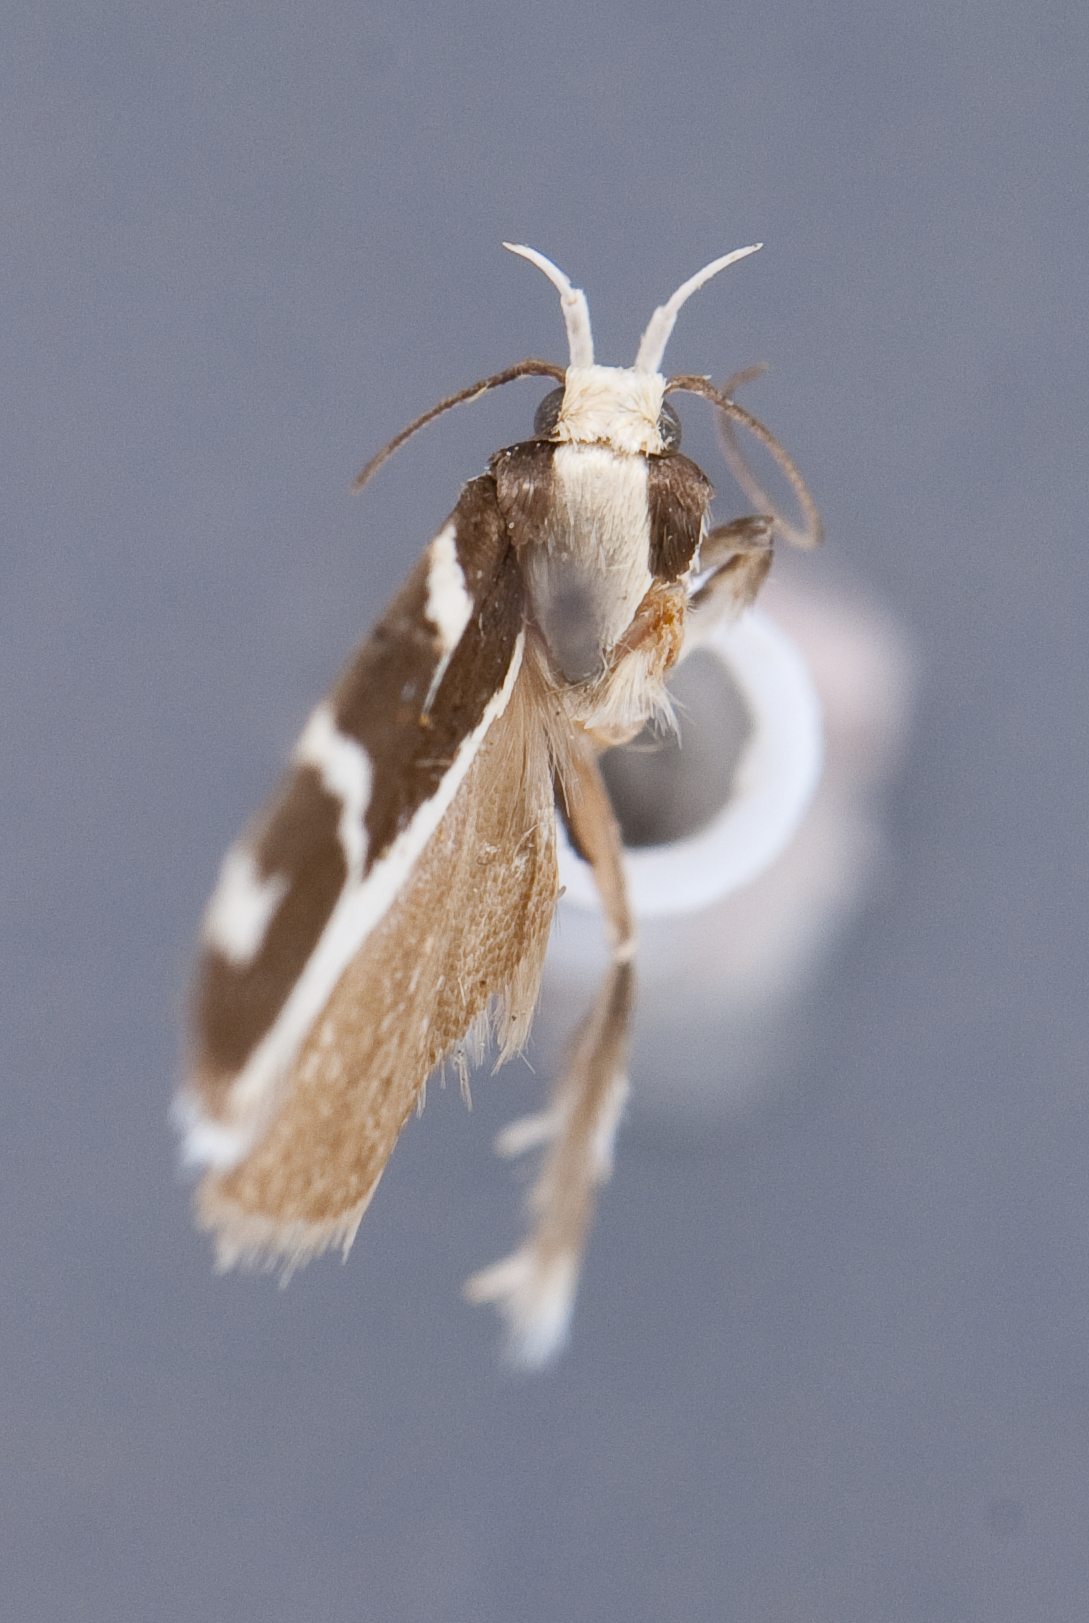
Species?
Gelechia catalinella
